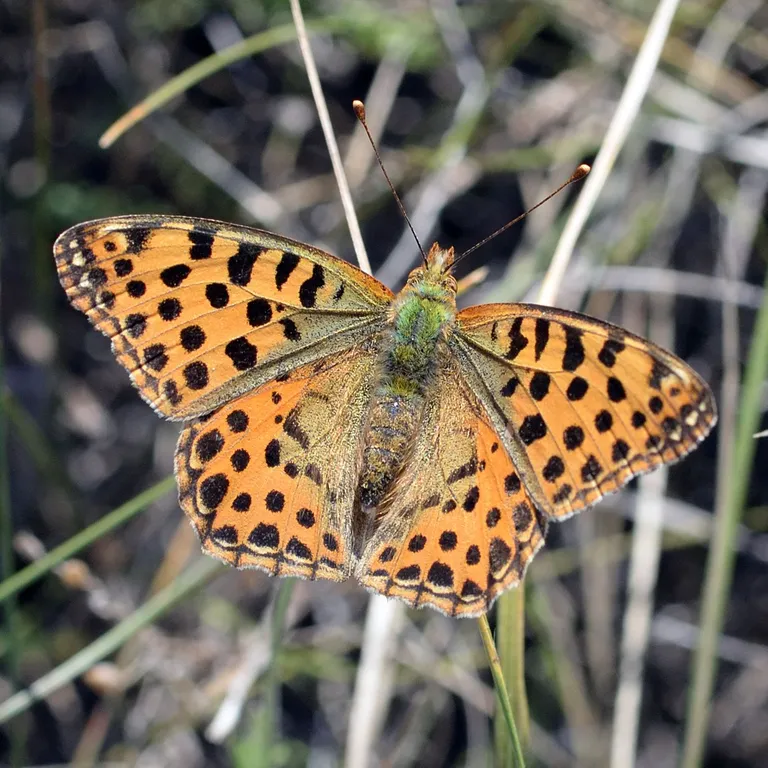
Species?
Issoria lathonia
